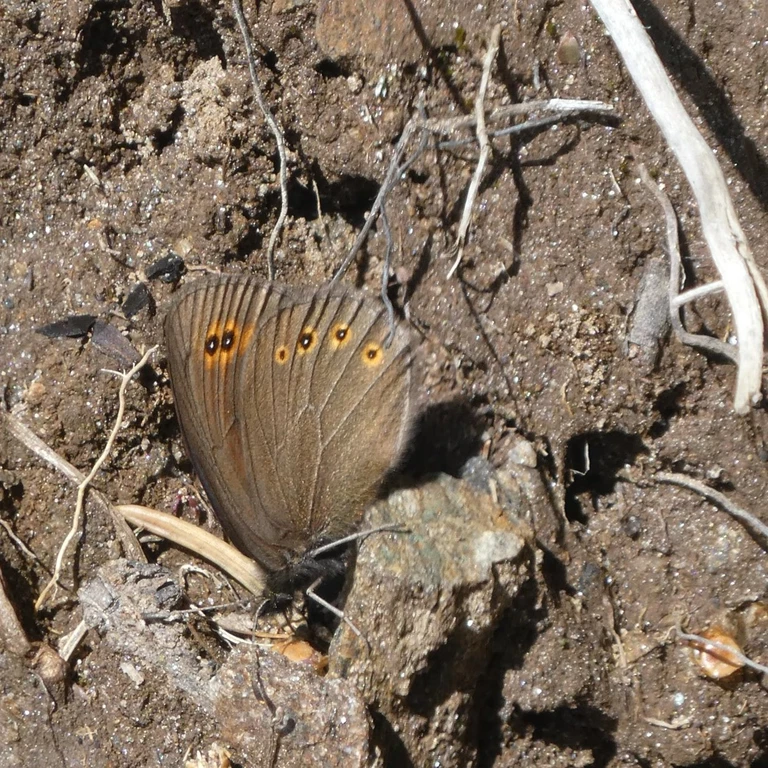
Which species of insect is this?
Erebia medusa
